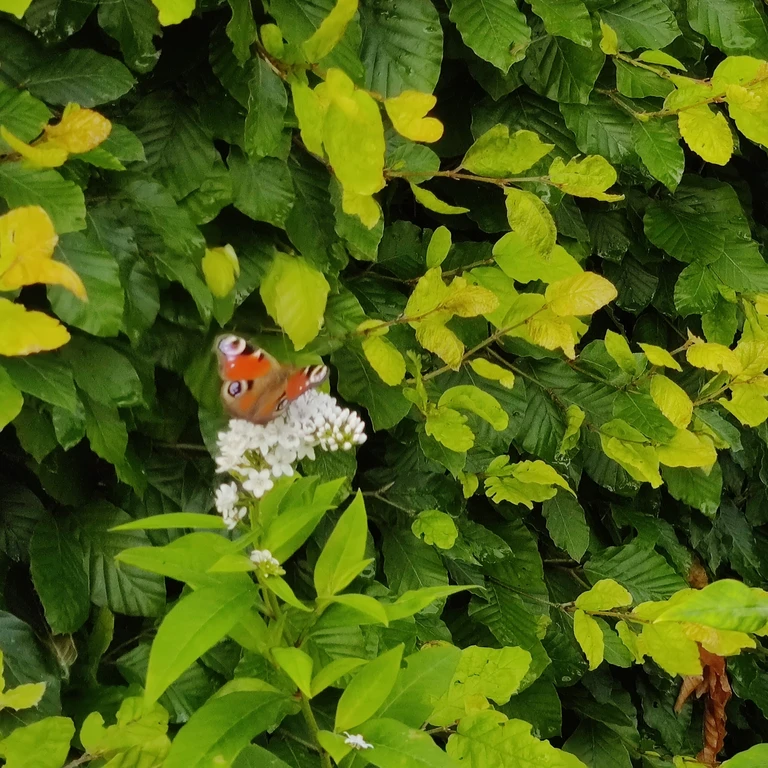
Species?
Aglais io
